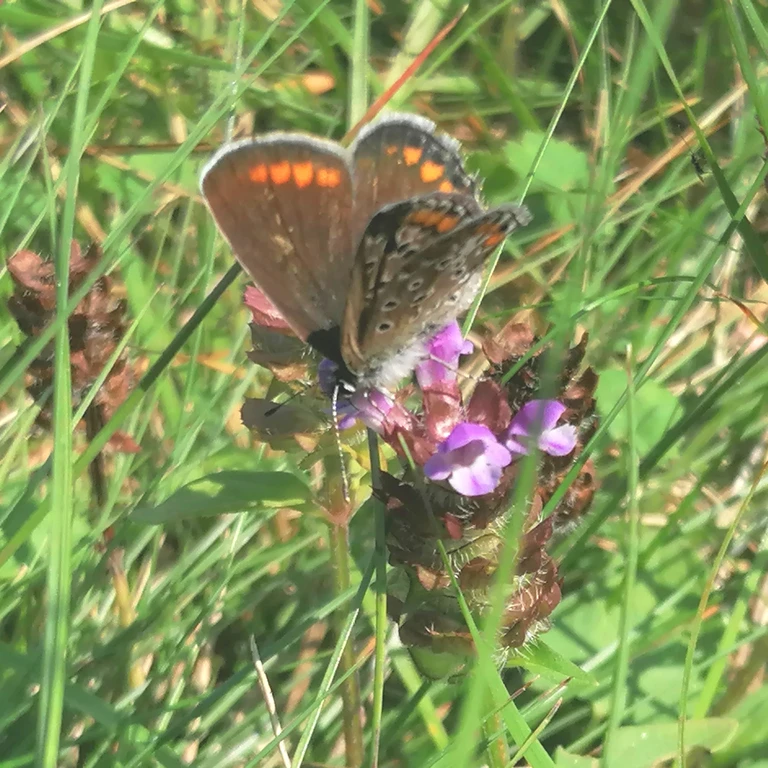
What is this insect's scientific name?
Polyommatus icarus
